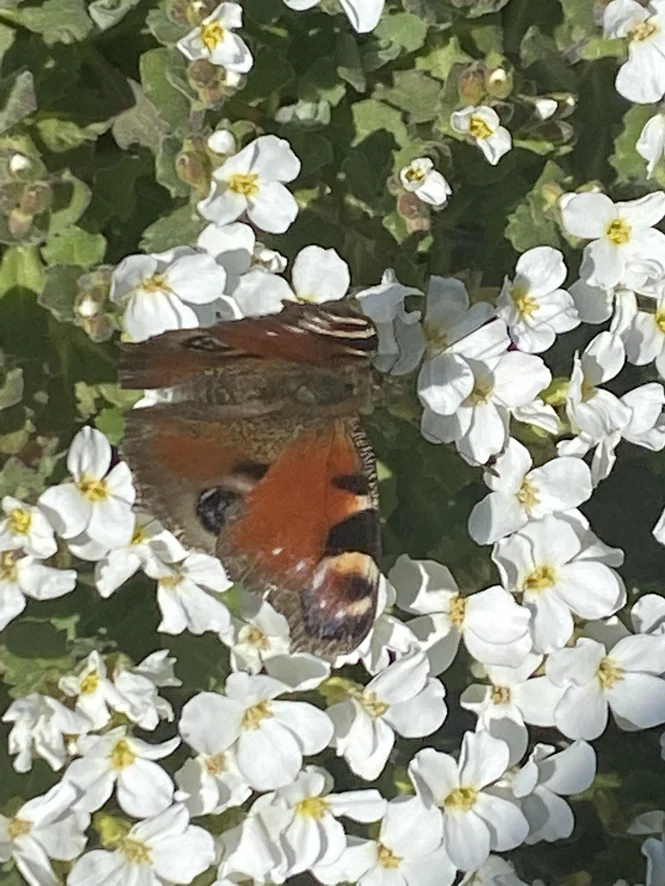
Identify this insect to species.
Aglais io
